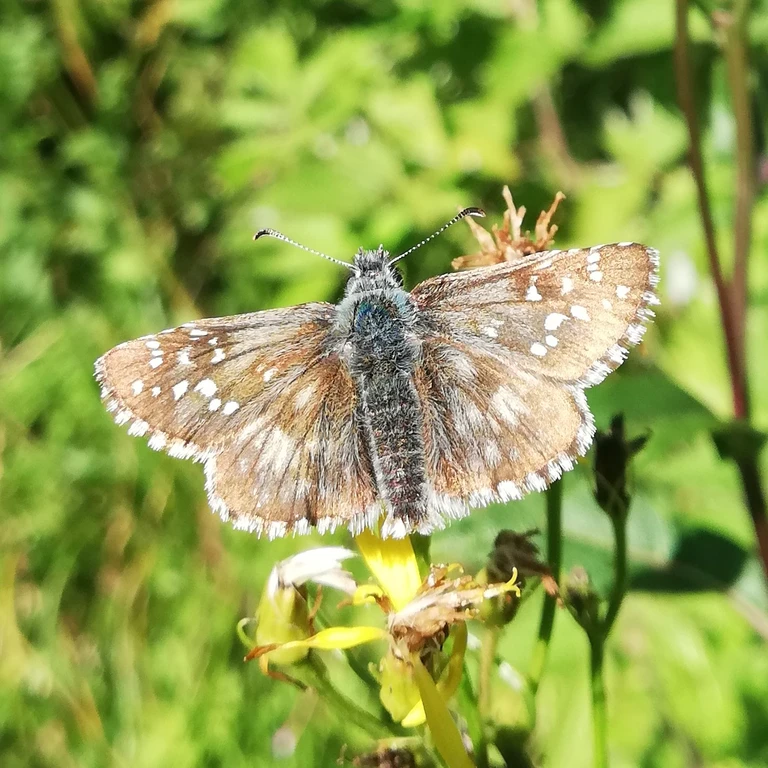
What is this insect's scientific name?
Pyrgus armoricanus
